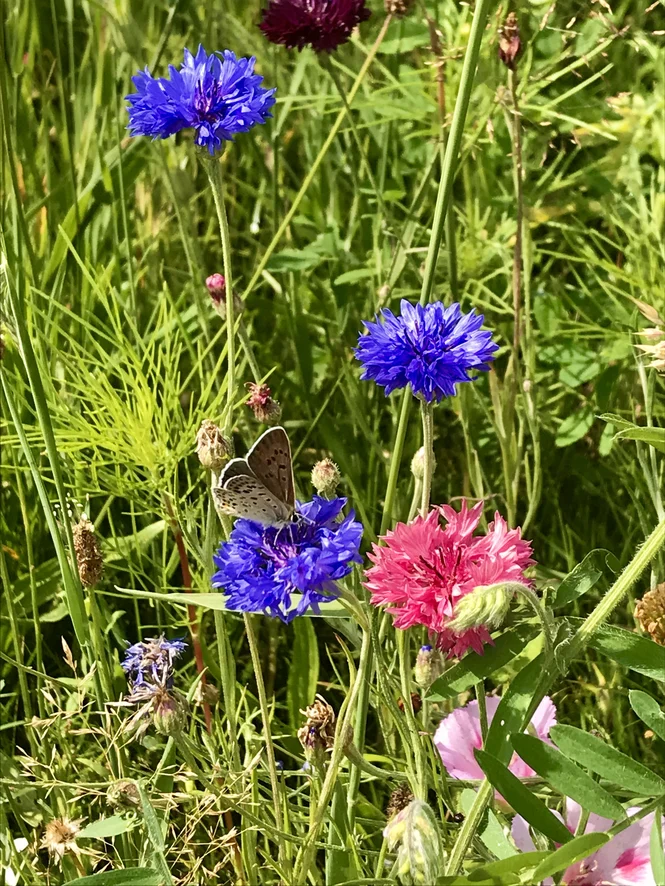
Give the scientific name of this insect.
Lycaena tityrus (also Loweia tityrus)
